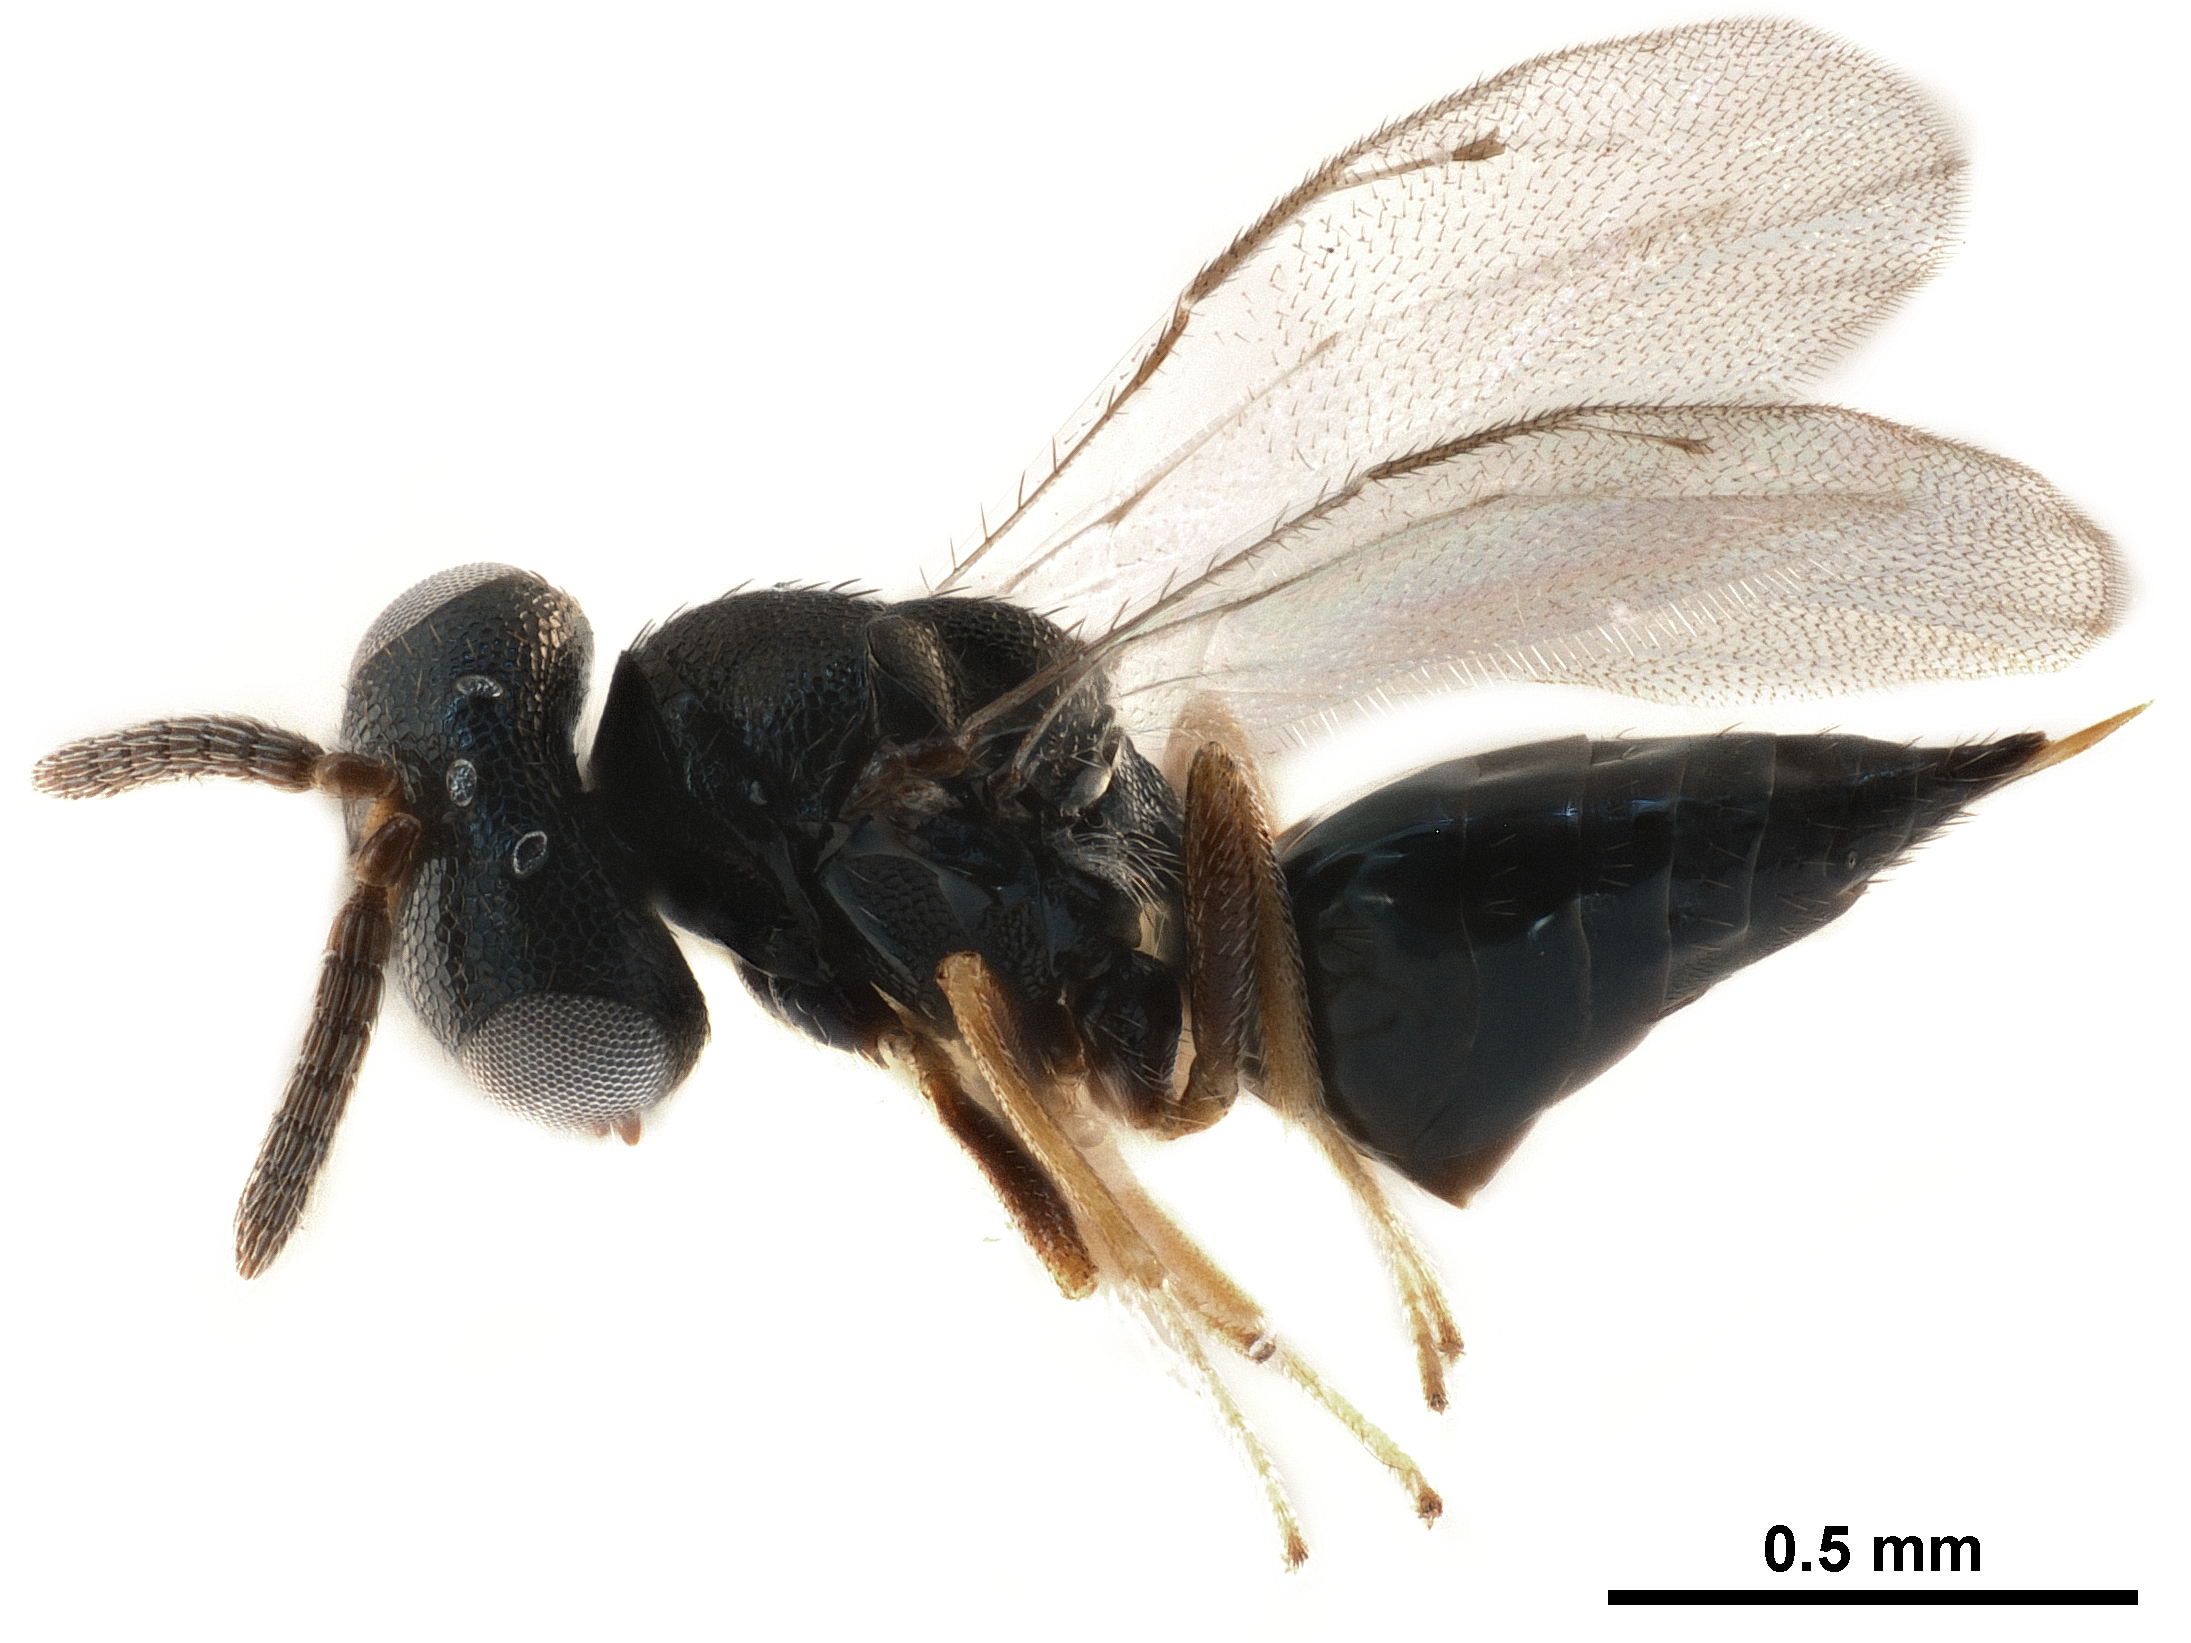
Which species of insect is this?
Metastenus townsendi
